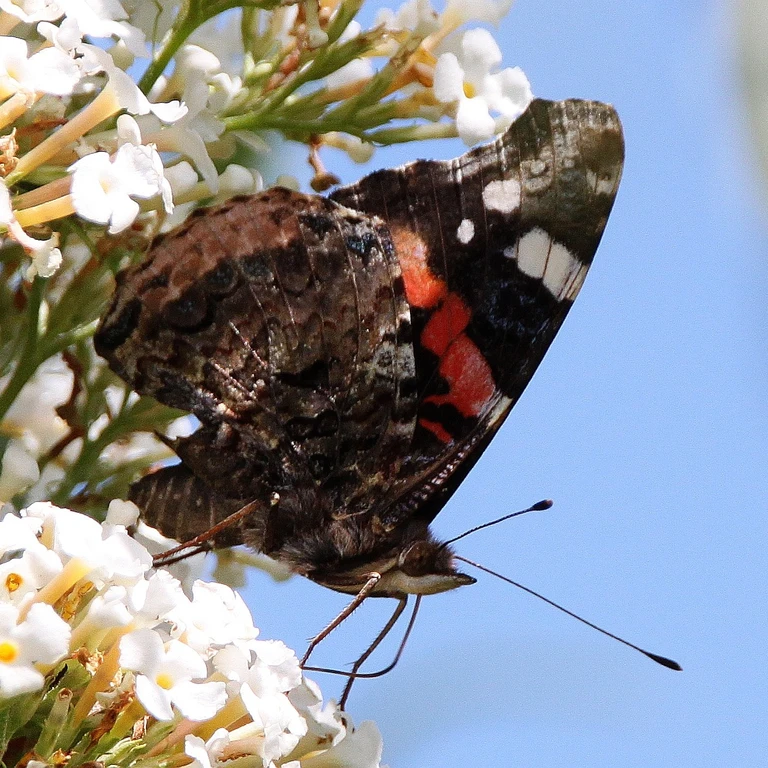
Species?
Vanessa atalanta
